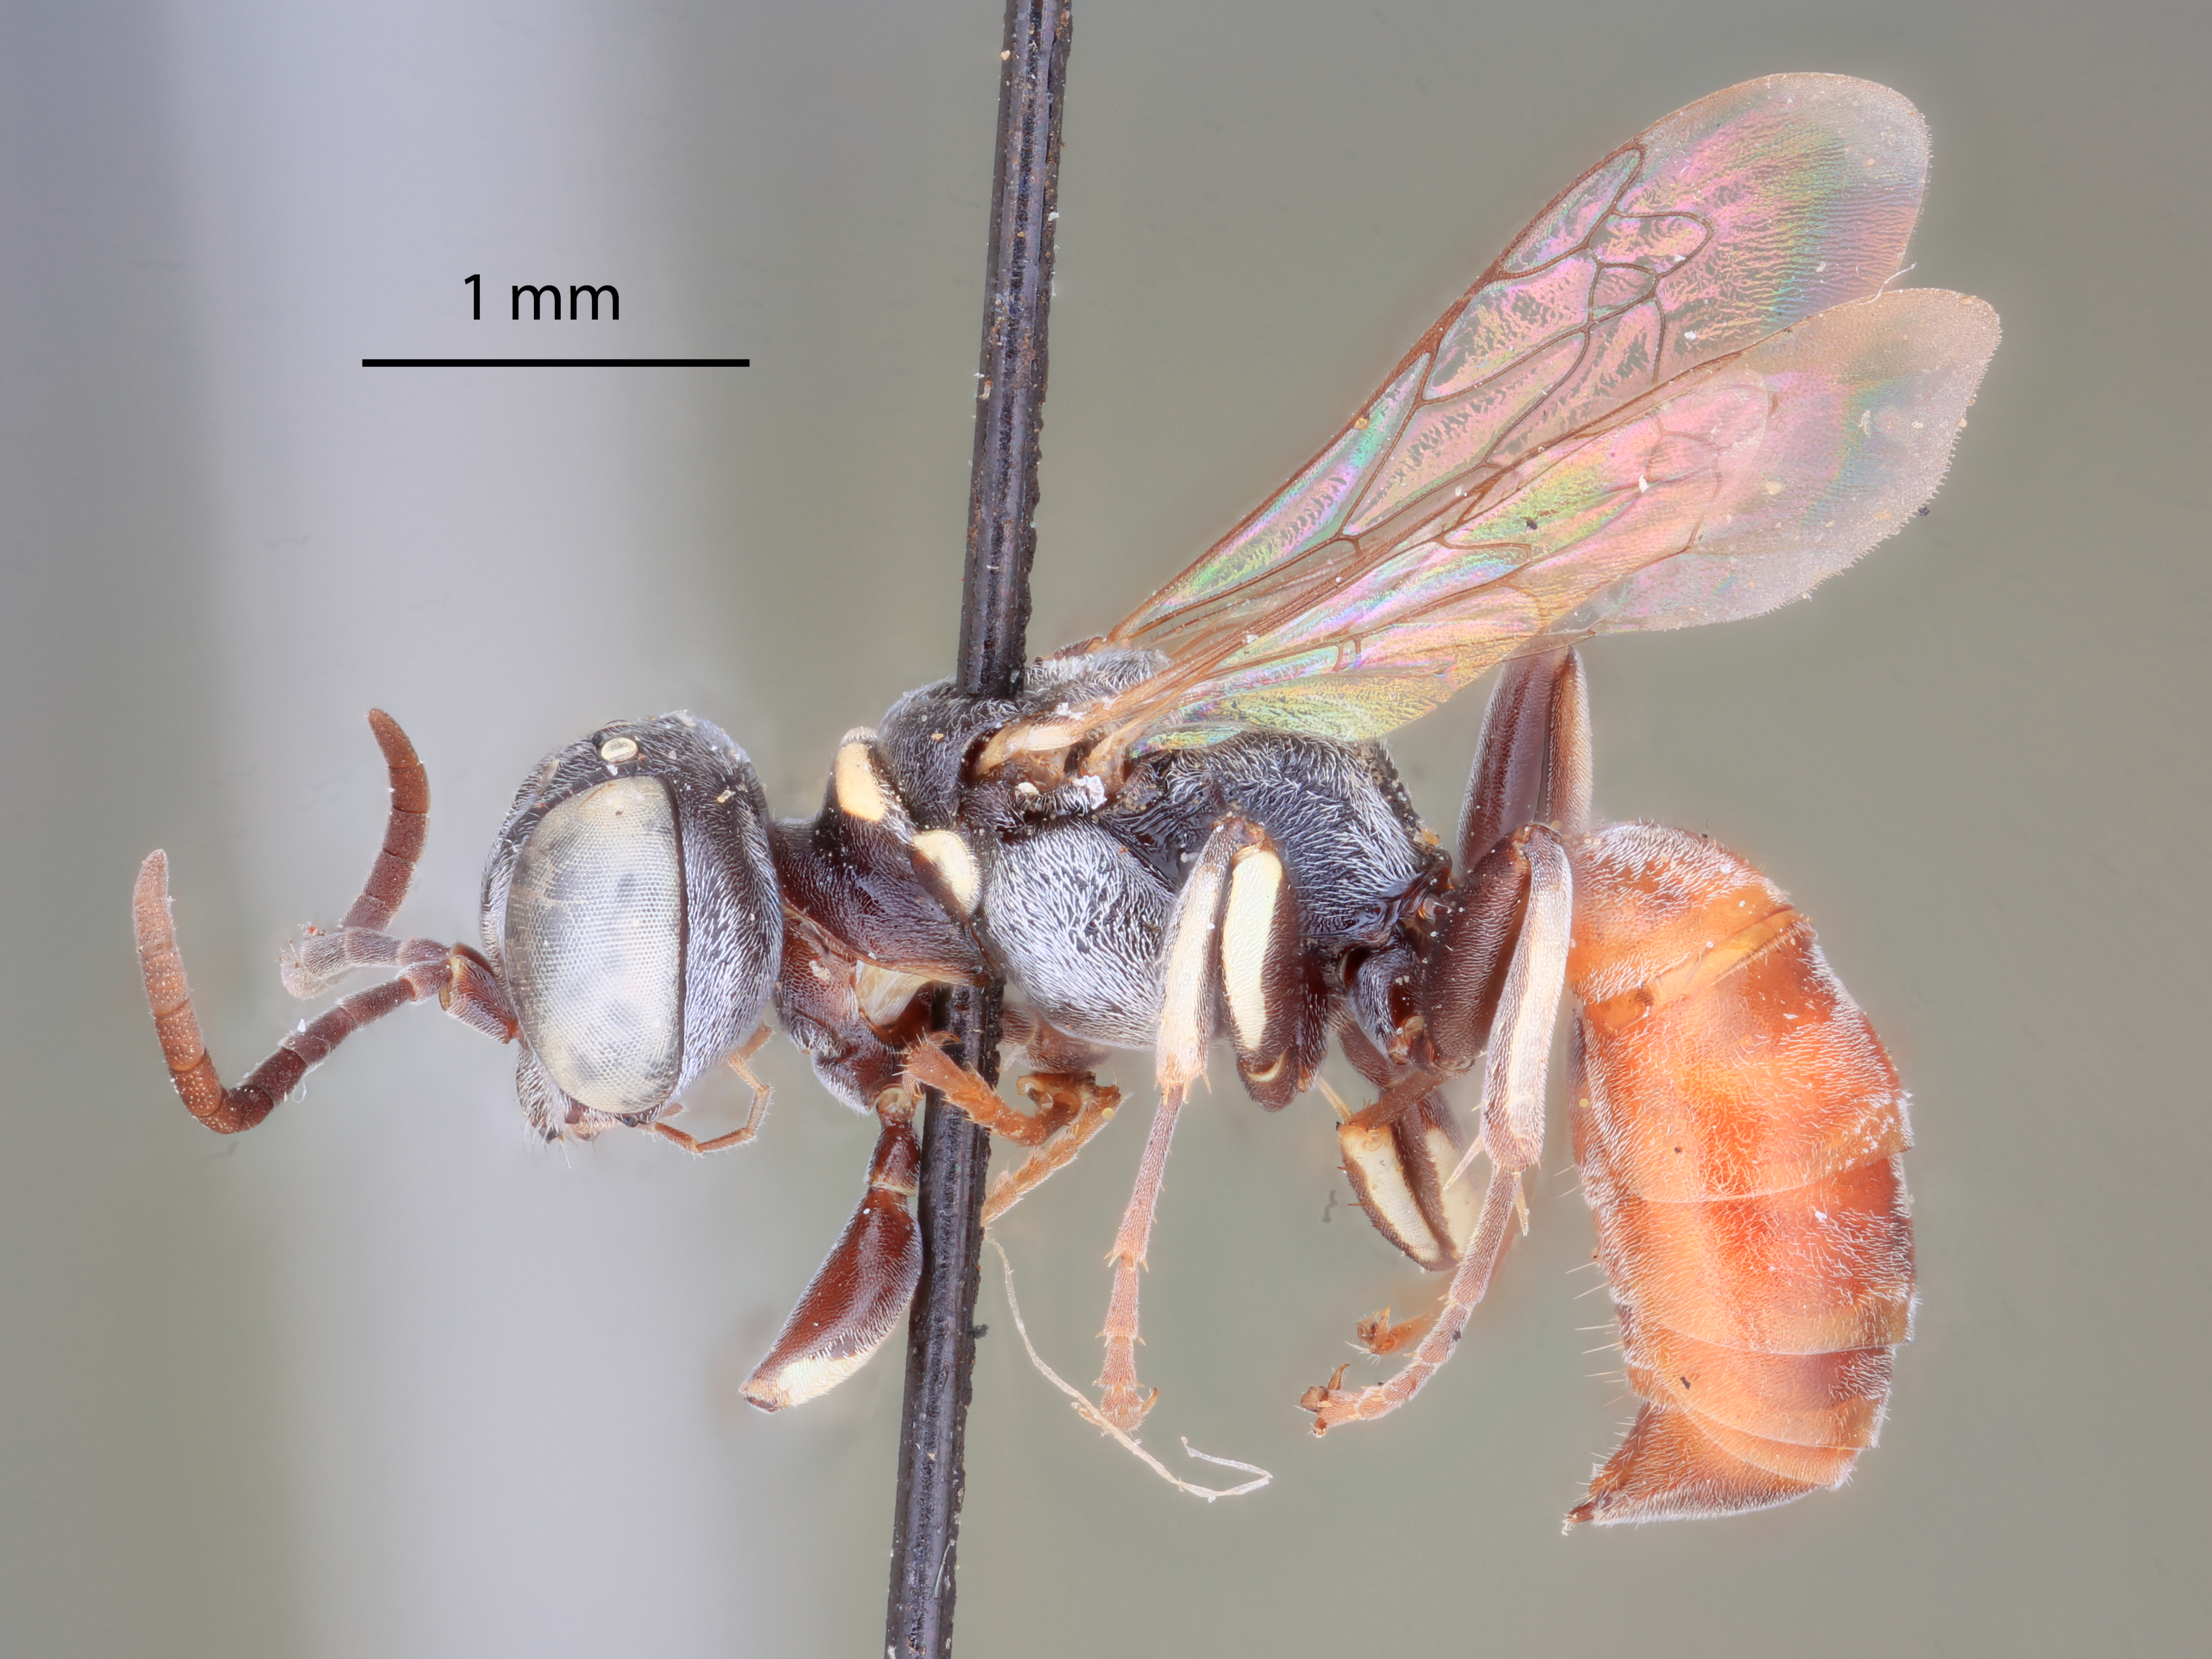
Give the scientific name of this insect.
Niteliopsis vierecki
